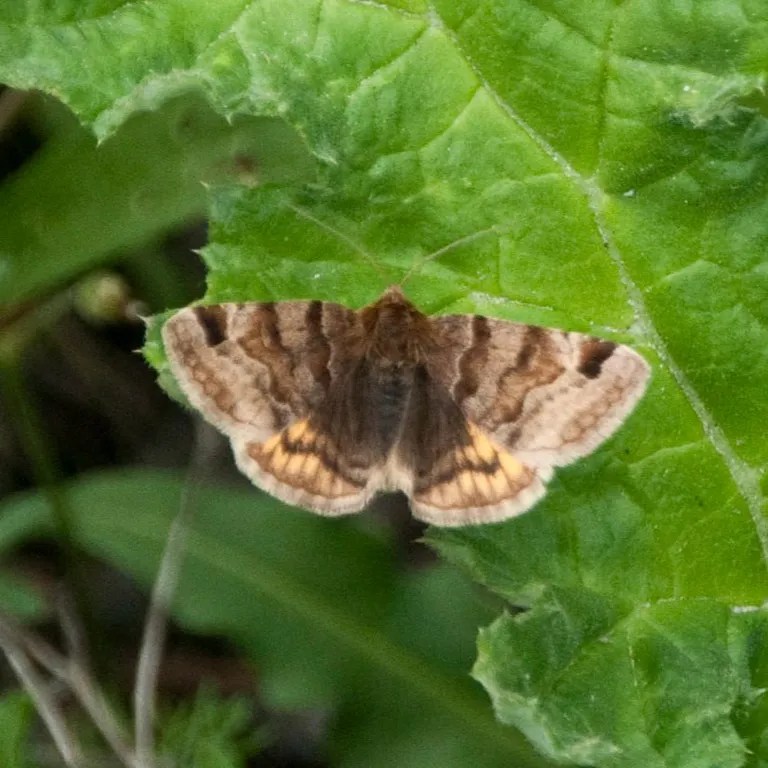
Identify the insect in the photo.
Euclidia glyphica
